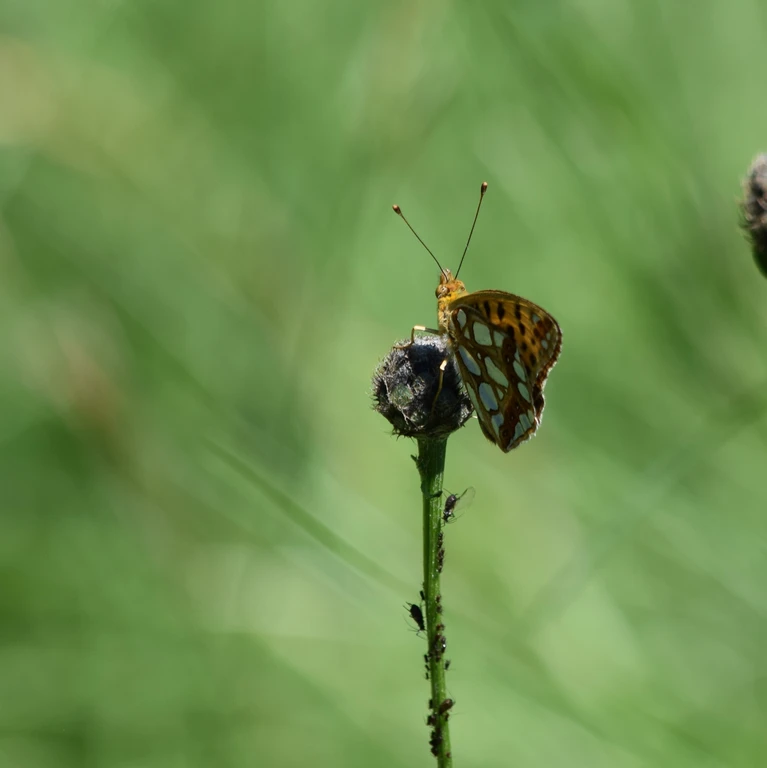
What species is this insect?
Issoria lathonia
